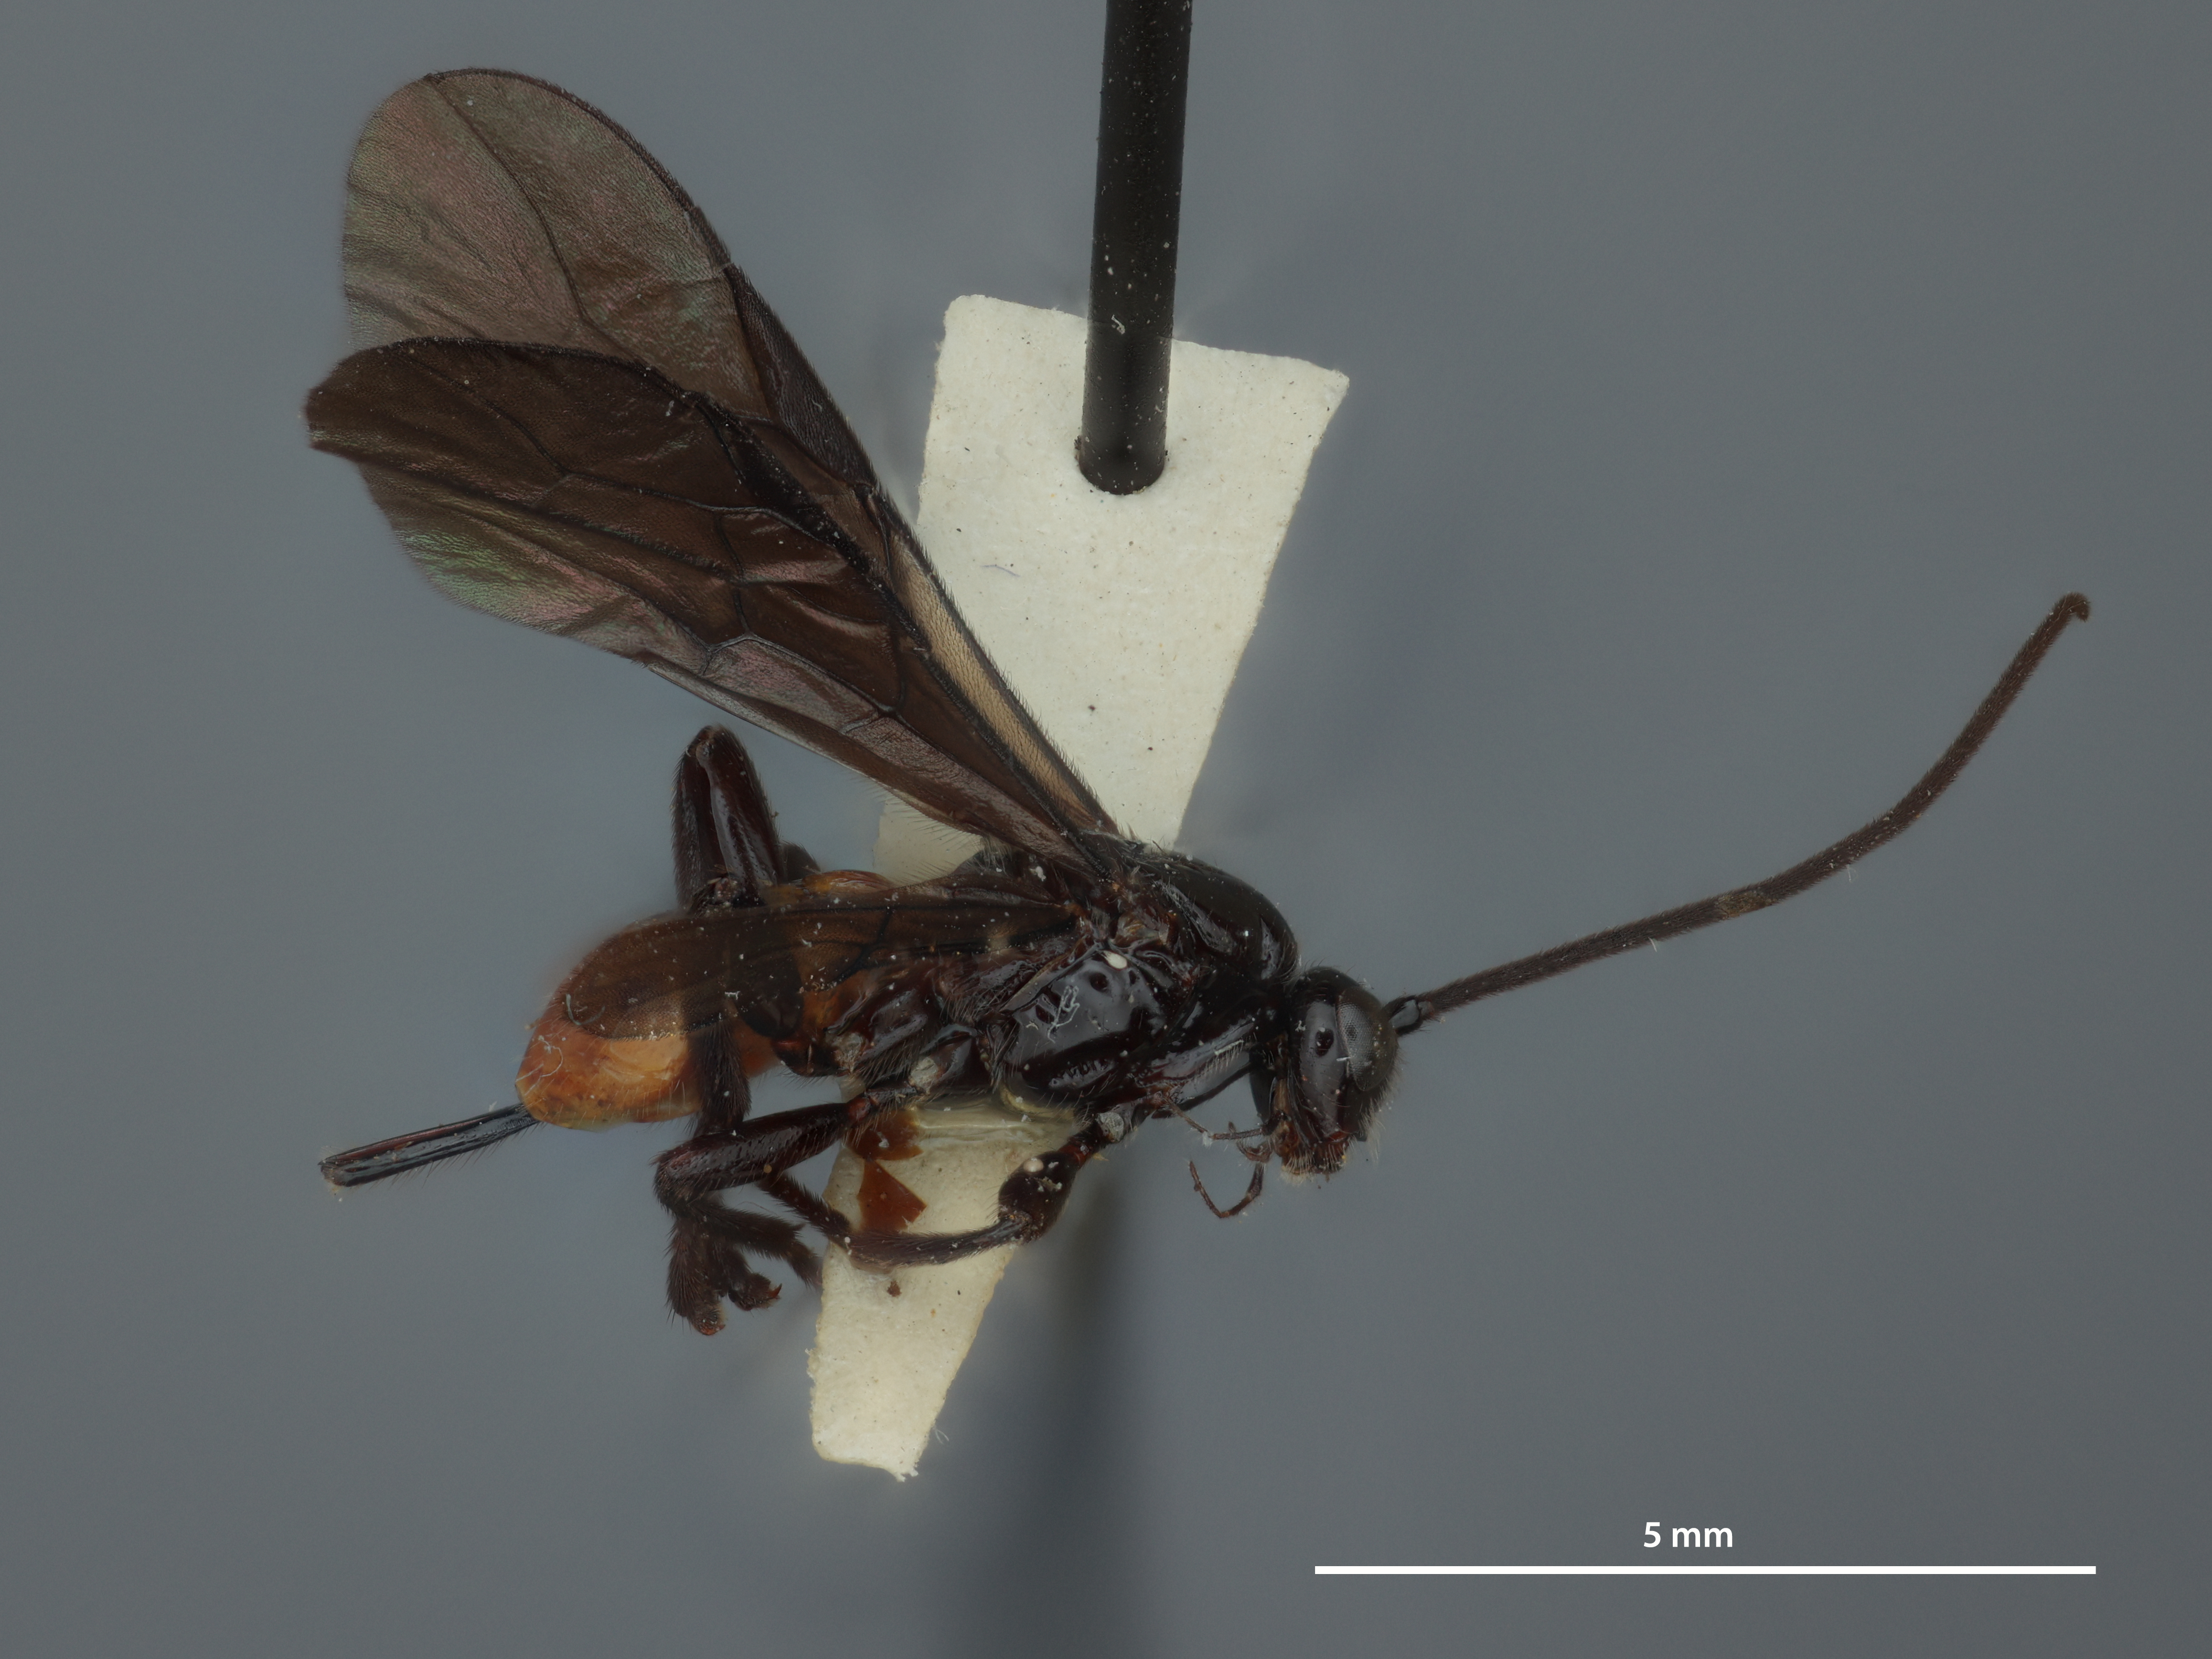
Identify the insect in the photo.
Opius unguipus
